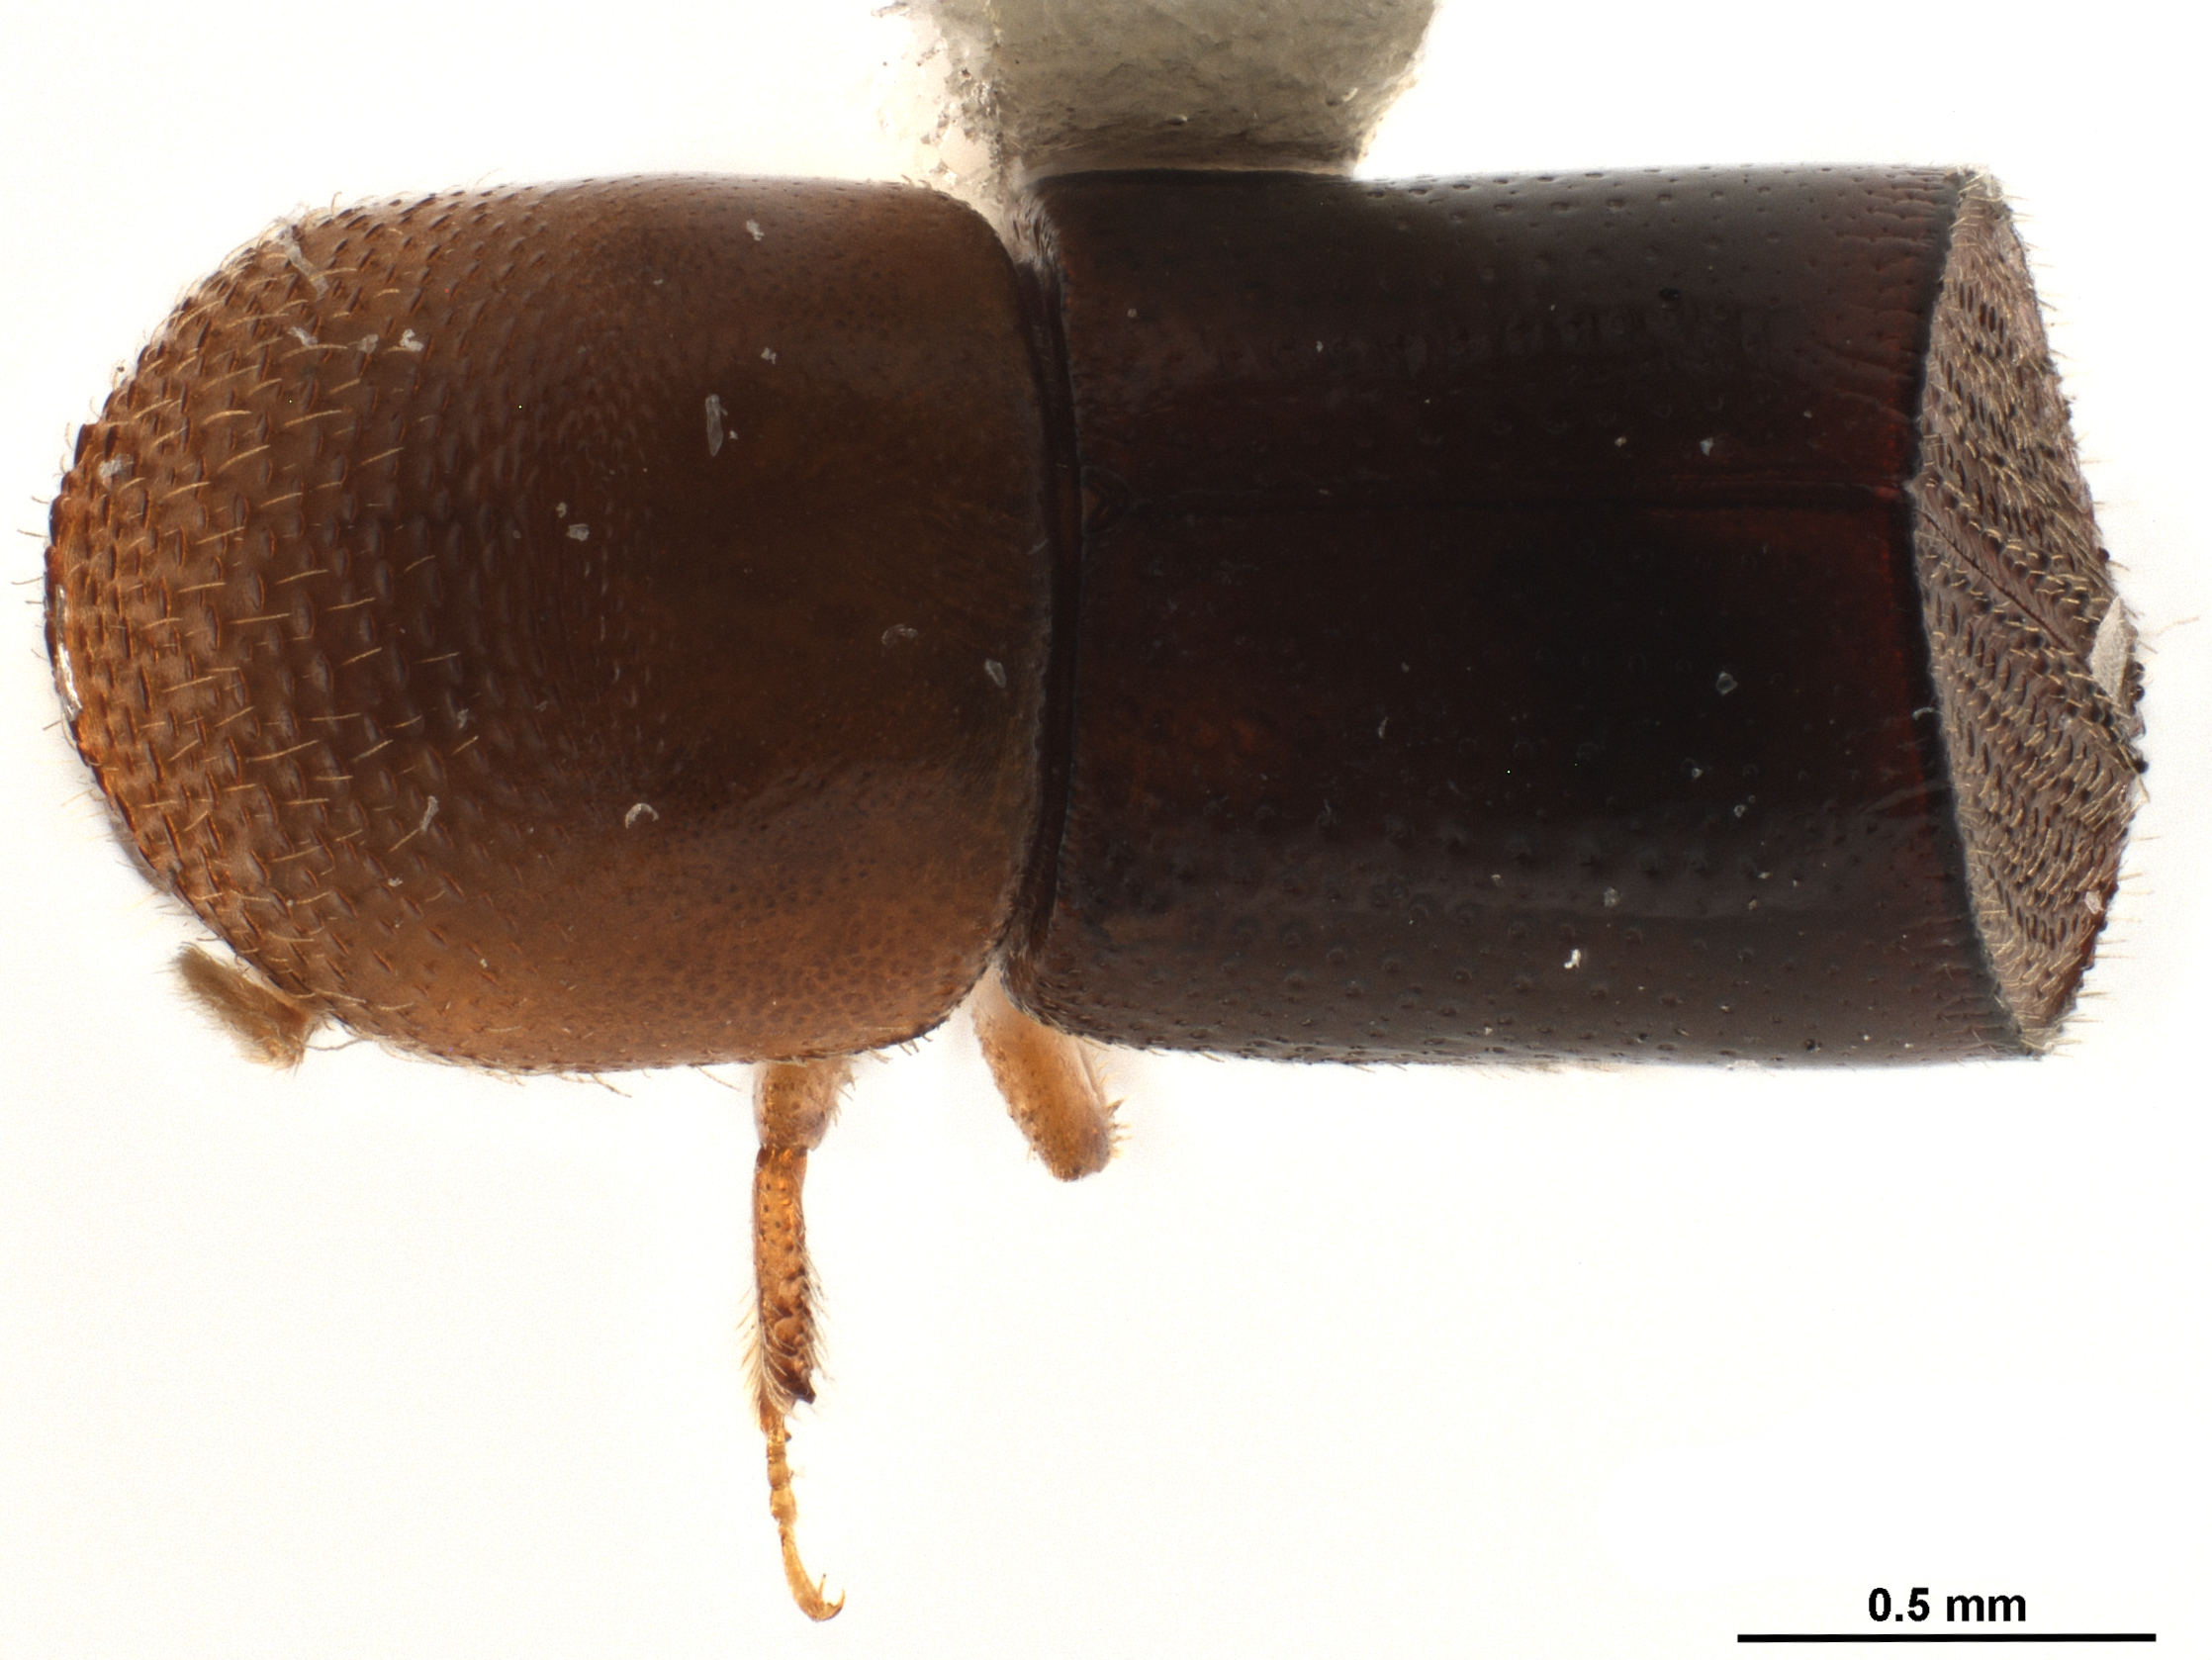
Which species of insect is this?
Amasa versicolor
